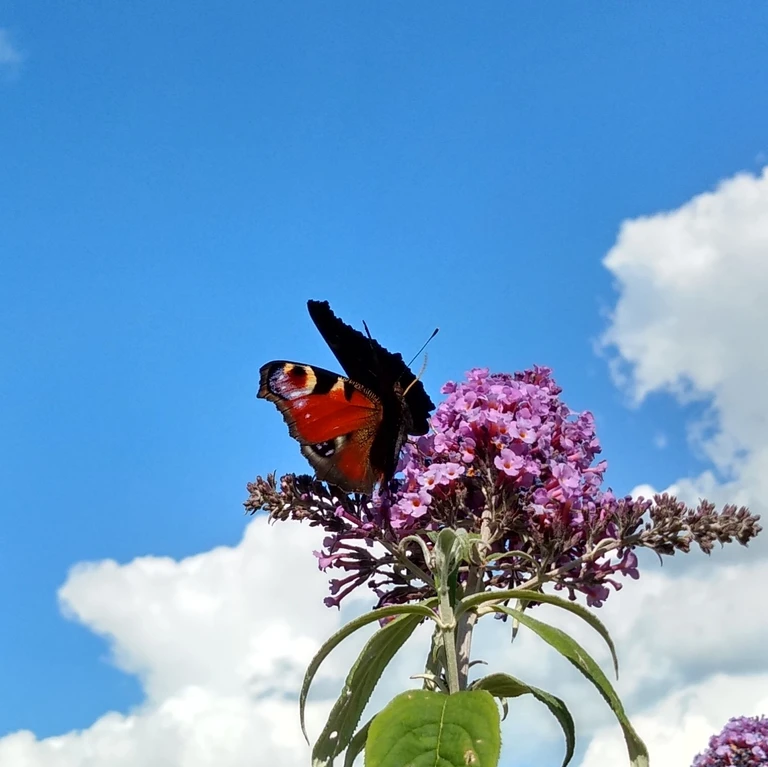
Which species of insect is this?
Aglais io
